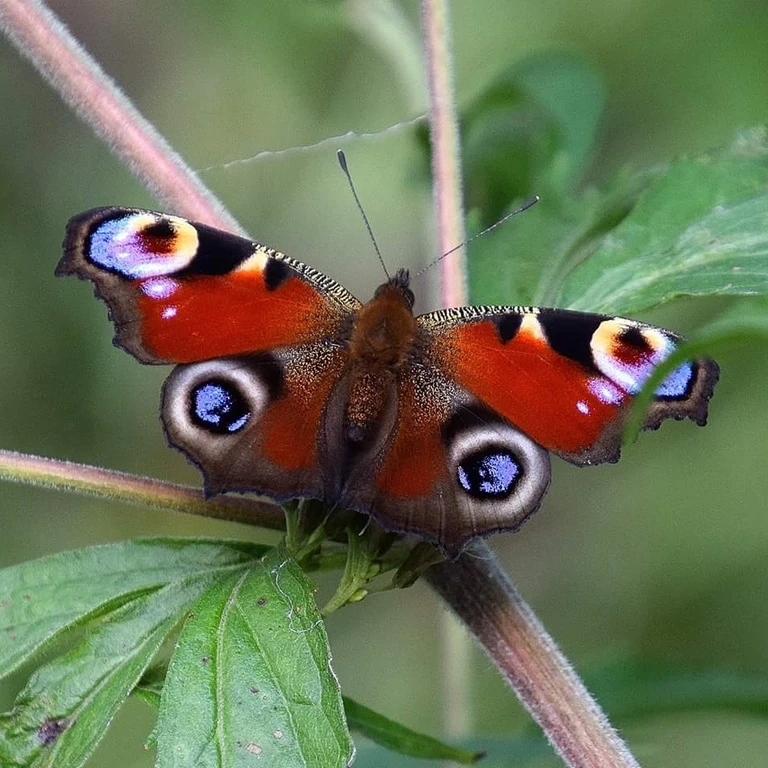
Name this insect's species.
Aglais io
